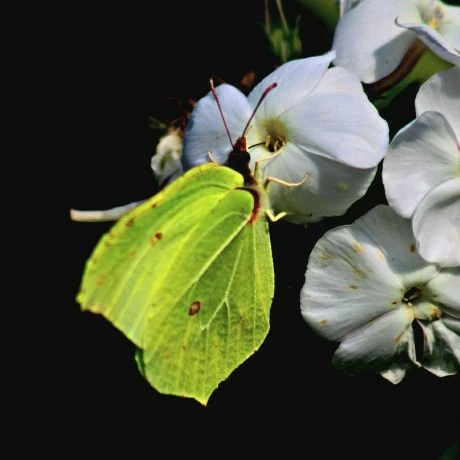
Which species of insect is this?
Gonepteryx rhamni
